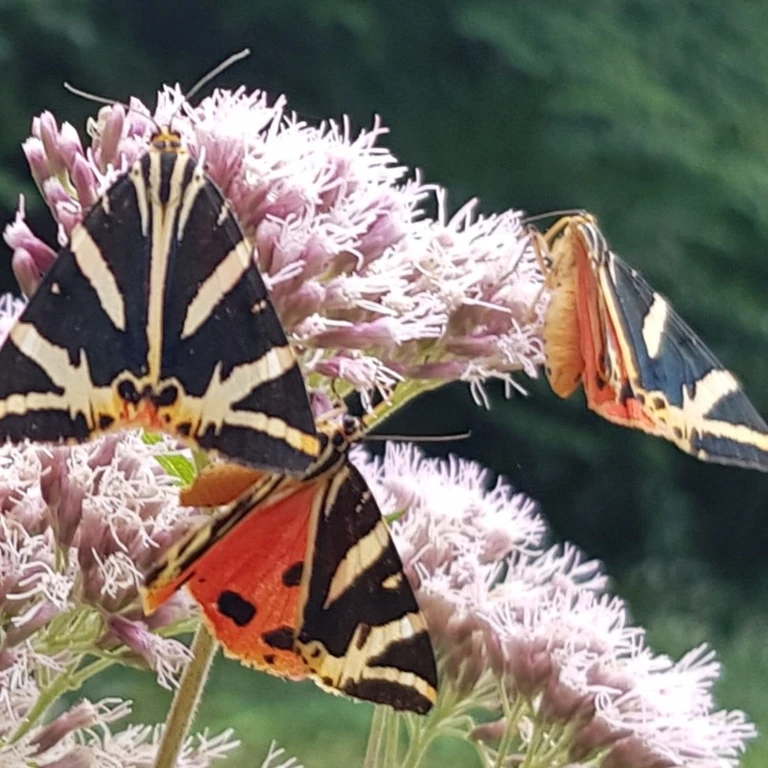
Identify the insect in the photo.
Euplagia quadripunctaria
